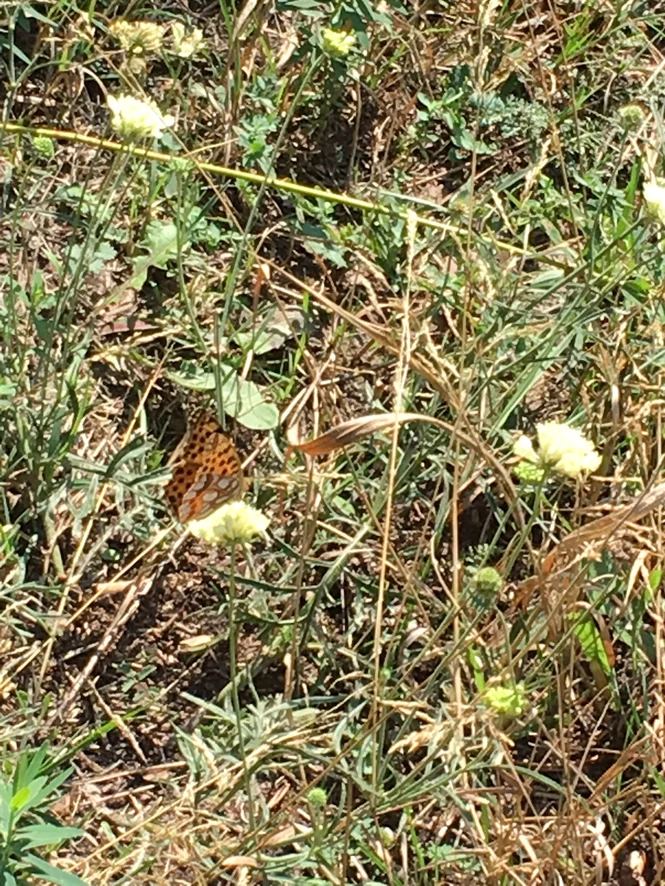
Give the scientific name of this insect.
Issoria lathonia
